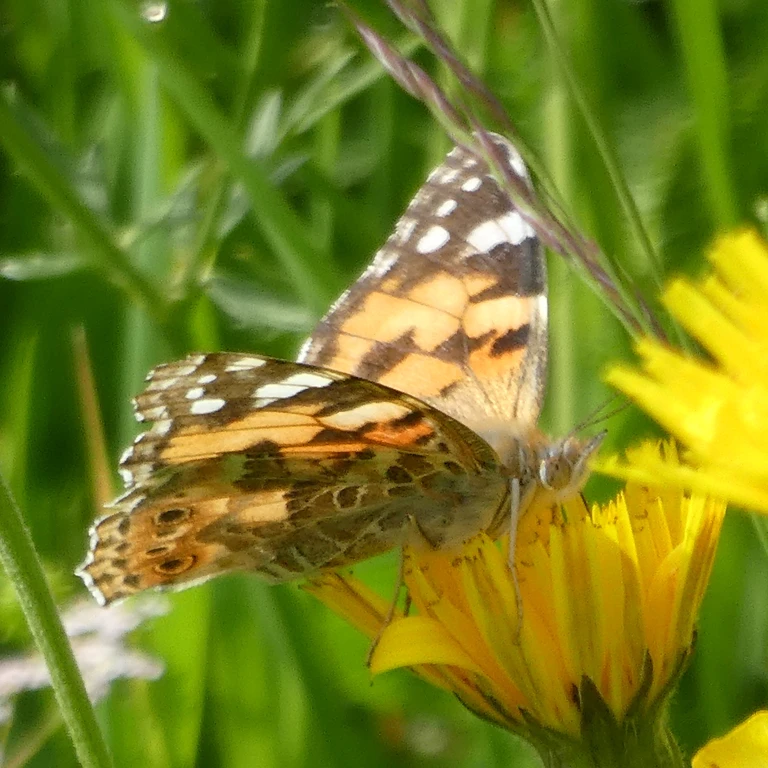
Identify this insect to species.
Vanessa cardui
